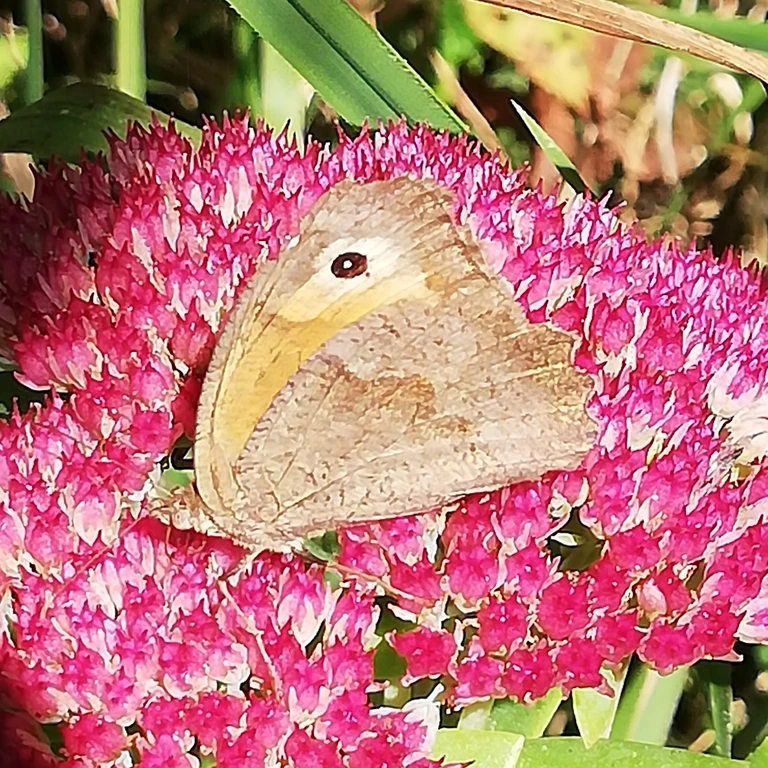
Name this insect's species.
Maniola jurtina
